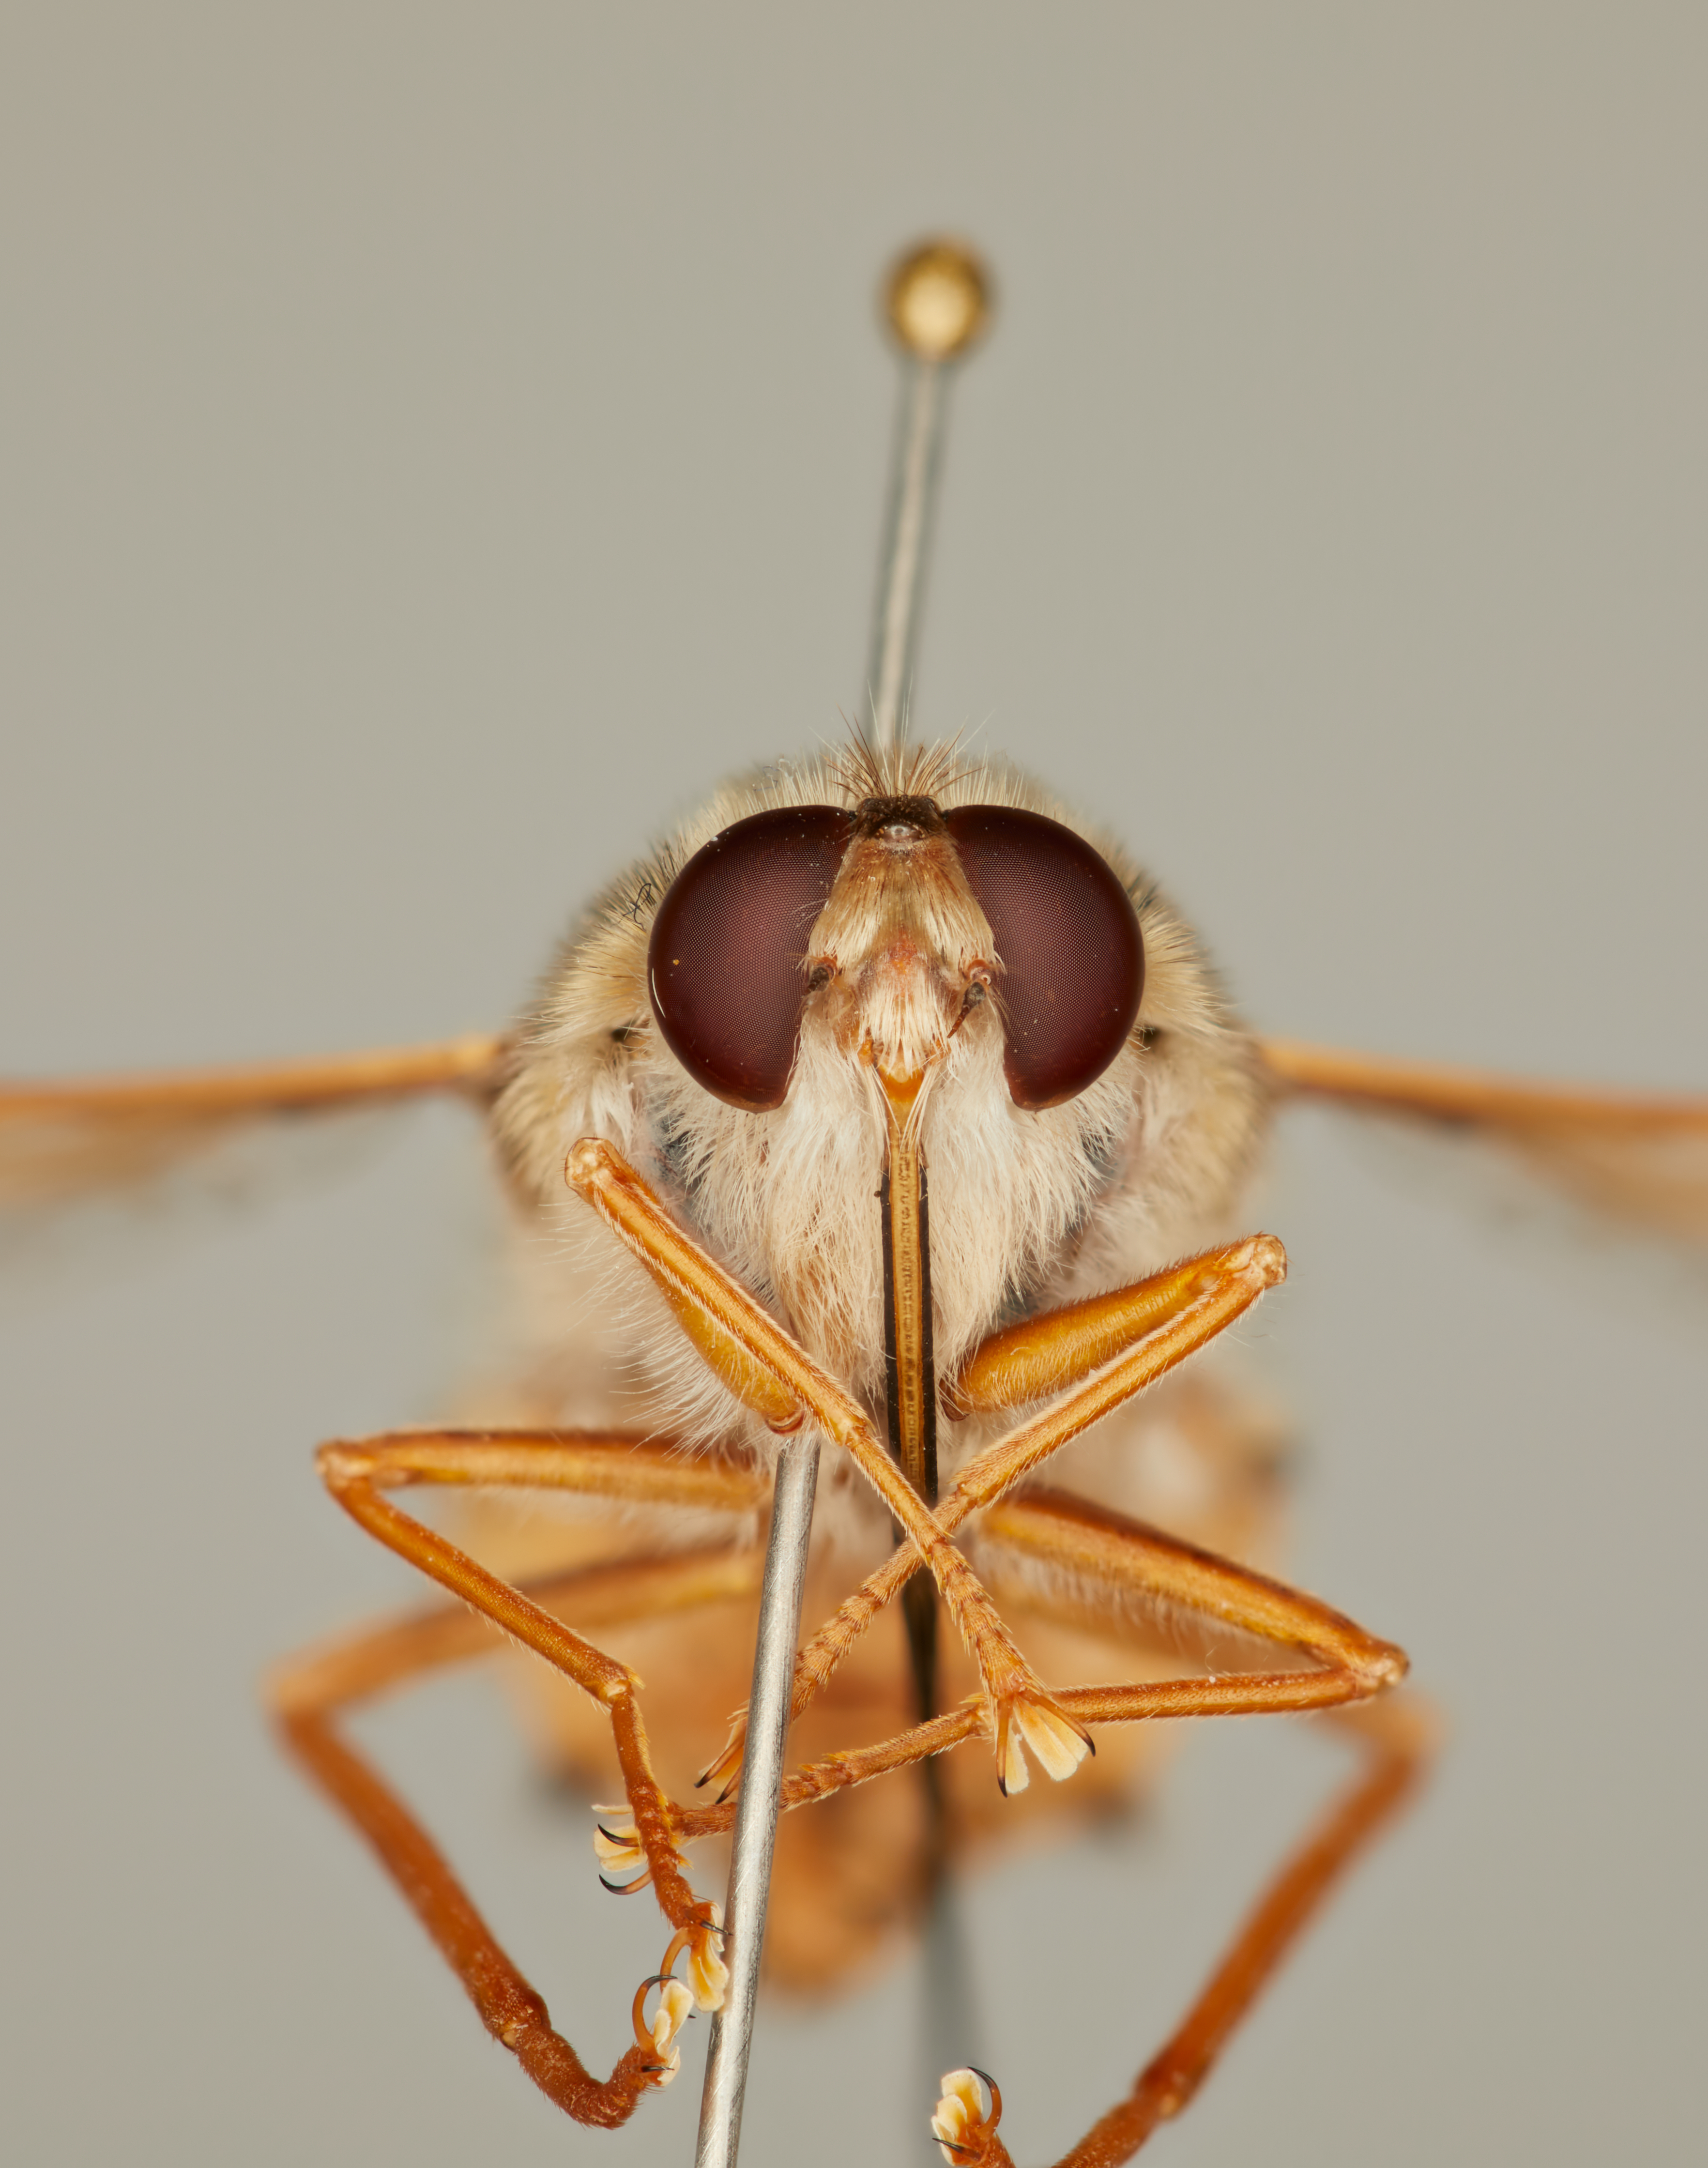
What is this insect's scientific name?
Moegistorhynchus longirostris
